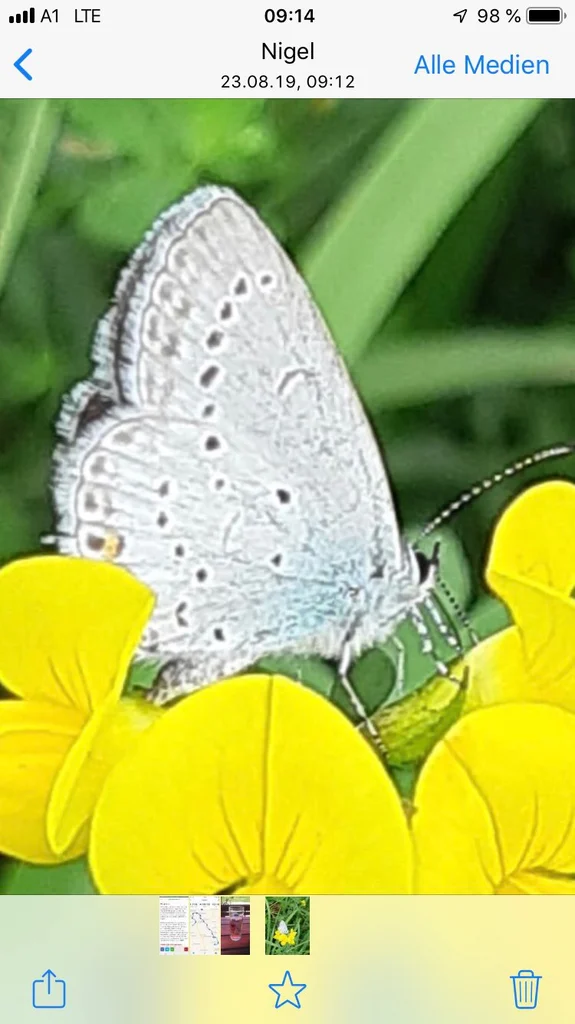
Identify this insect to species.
Cupido argiades (also Elkalyce argiades)
